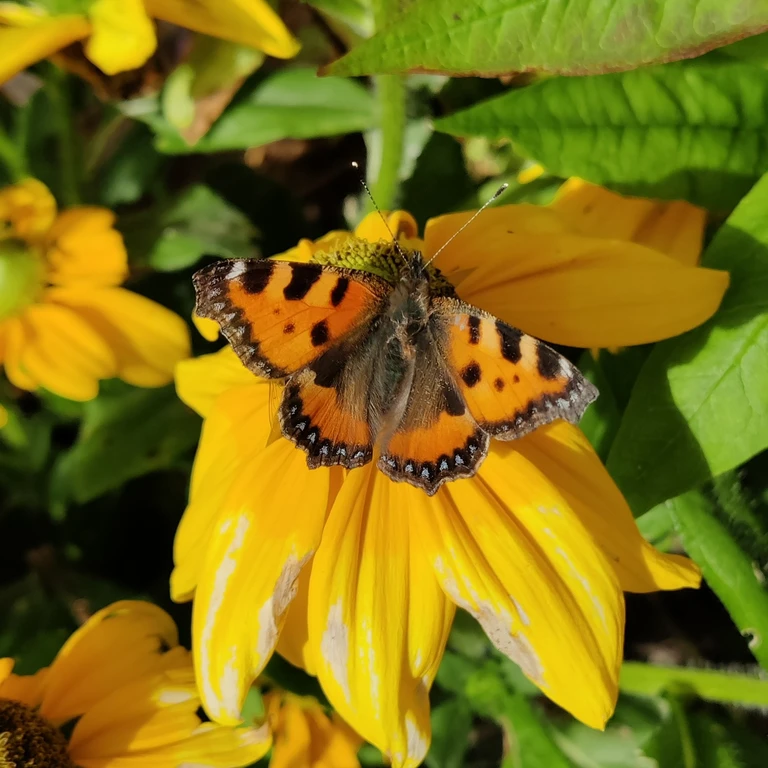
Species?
Aglais urticae
